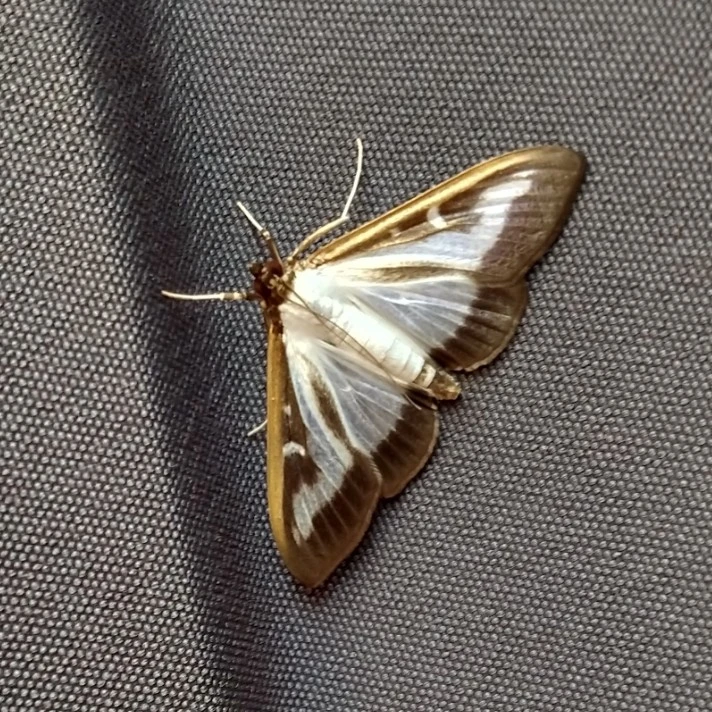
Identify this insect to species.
Cydalima perspectalis
